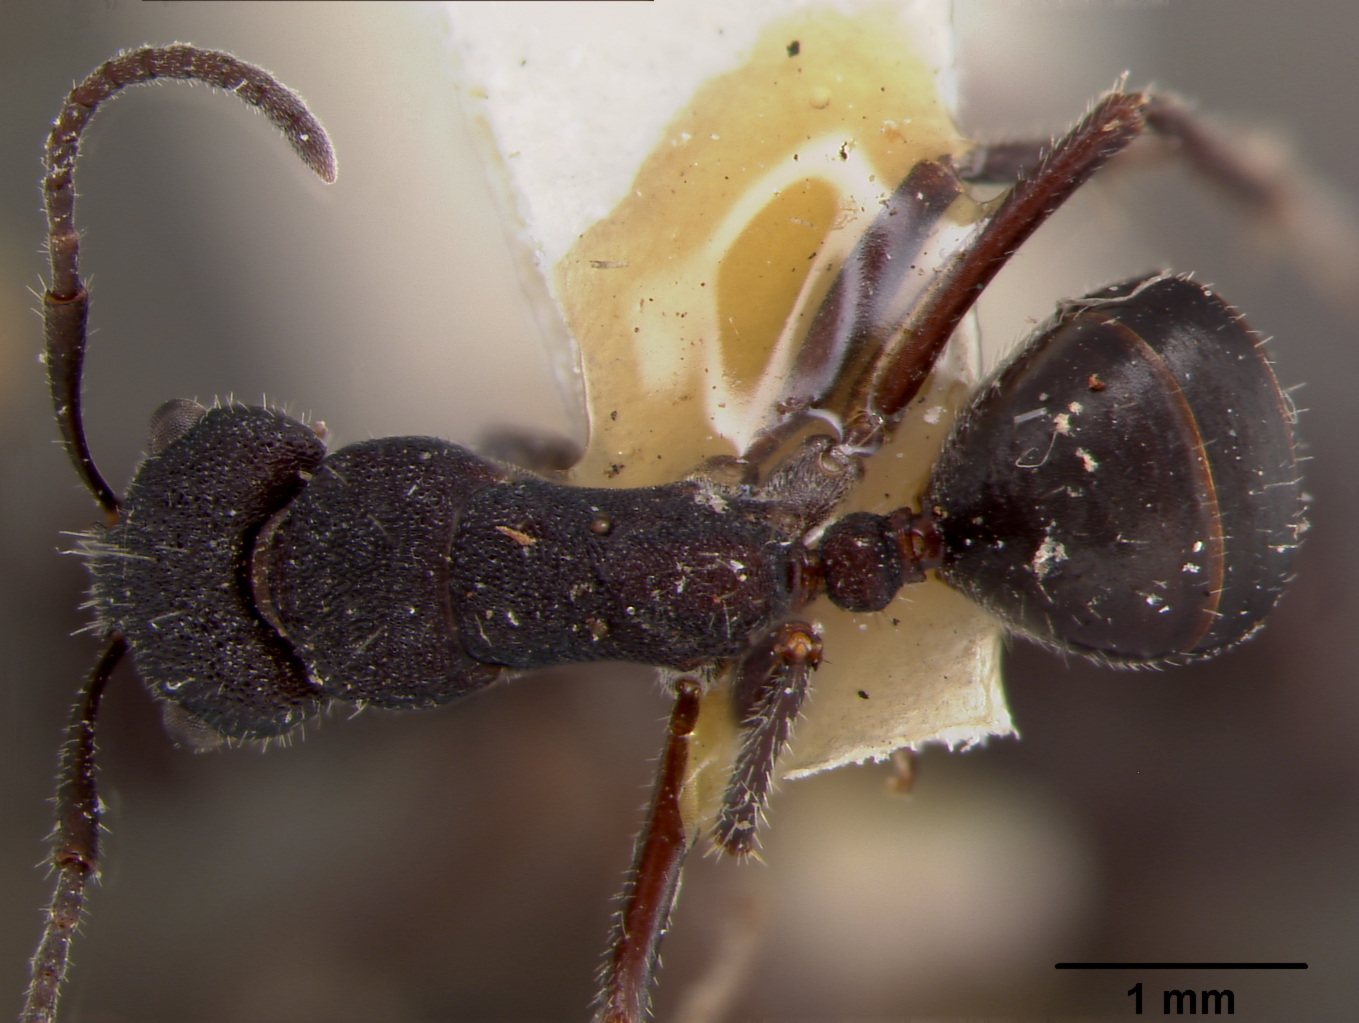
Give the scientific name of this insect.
Camponotus scutellus
